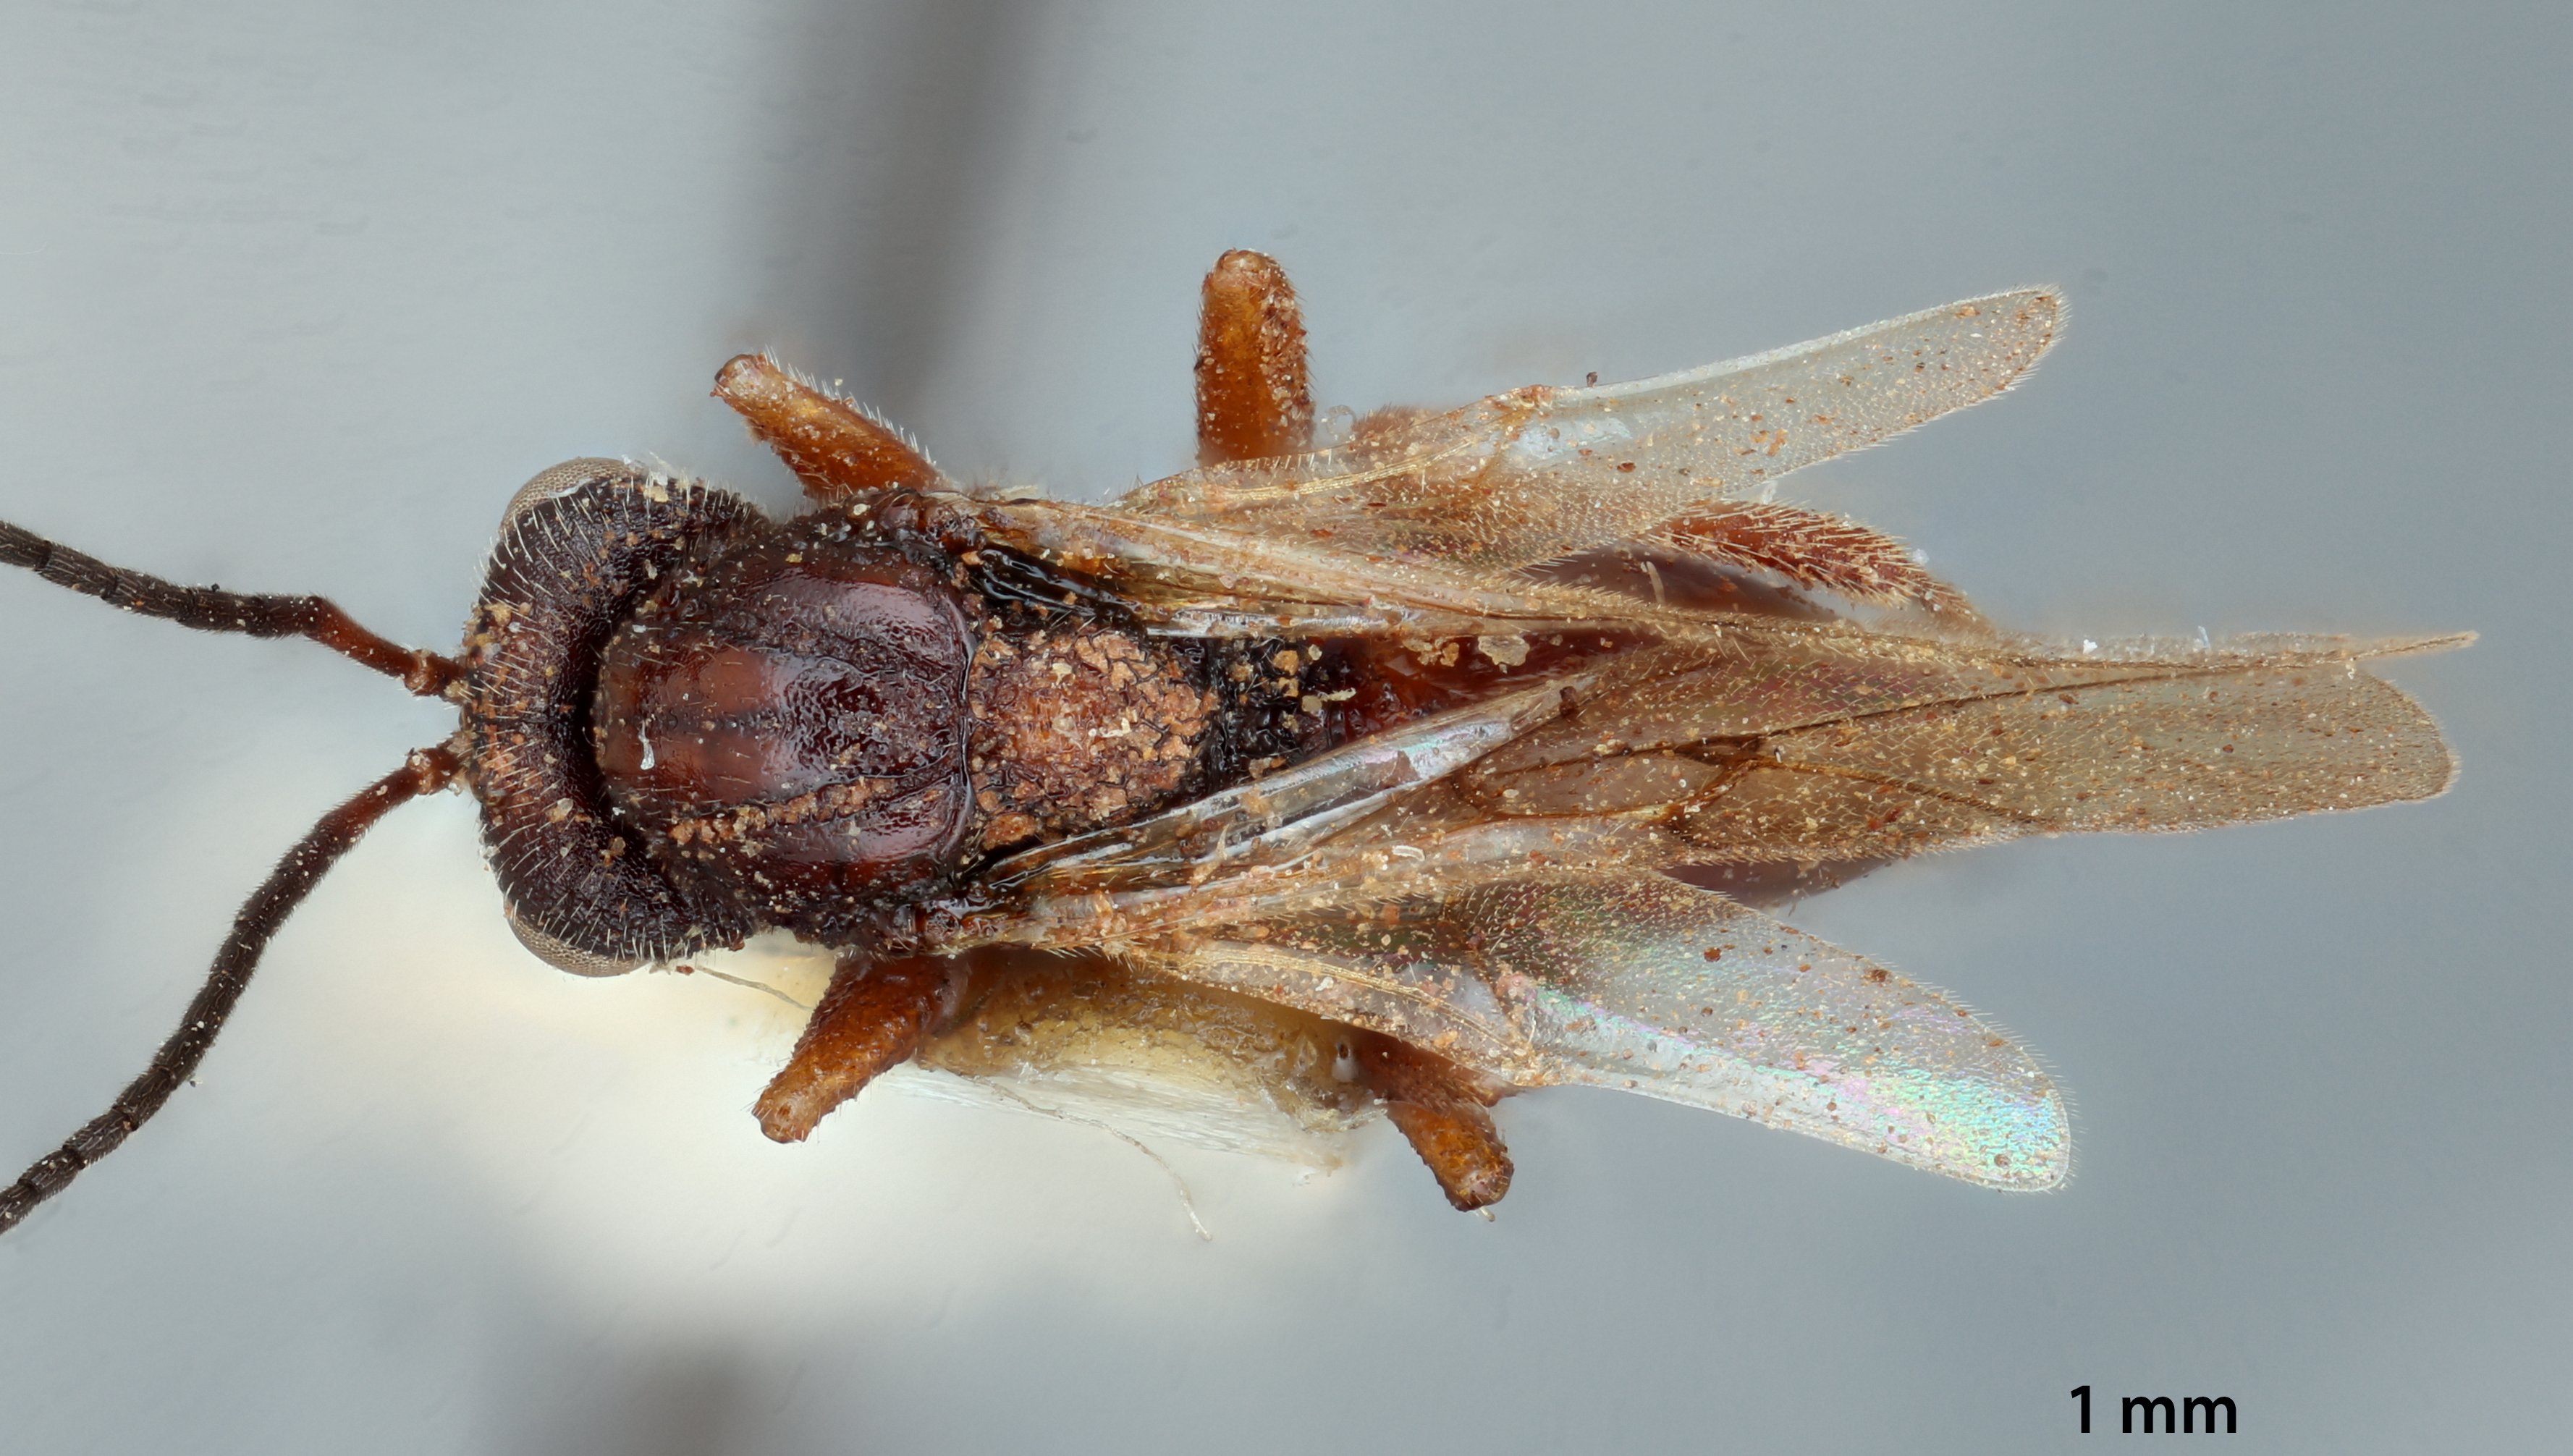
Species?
Diplolepis terrigena
